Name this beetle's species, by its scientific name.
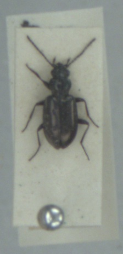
Bembidion bipunctatum
